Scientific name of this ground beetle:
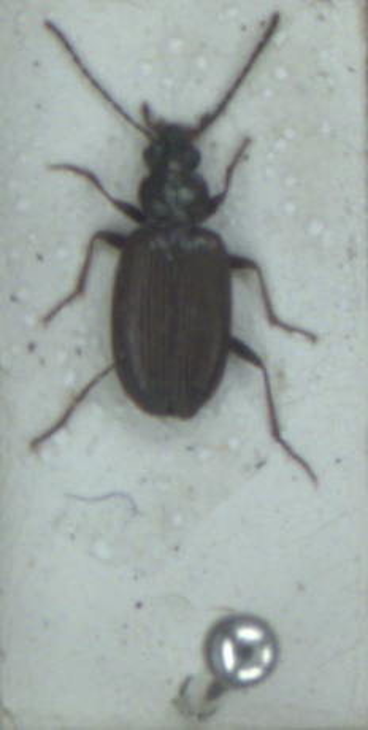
Bembidion decorum
